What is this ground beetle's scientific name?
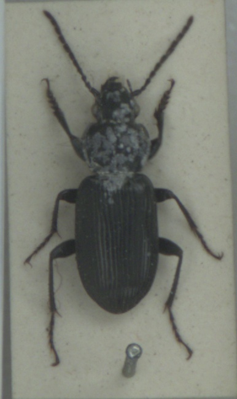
Pterostichus nigrita
